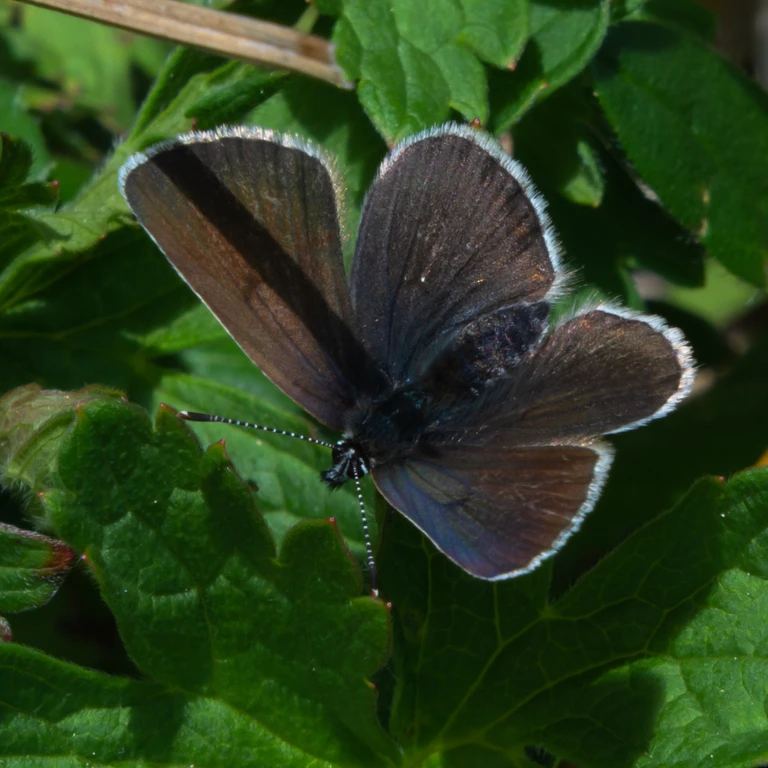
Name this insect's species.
Eumedonia eumedon
